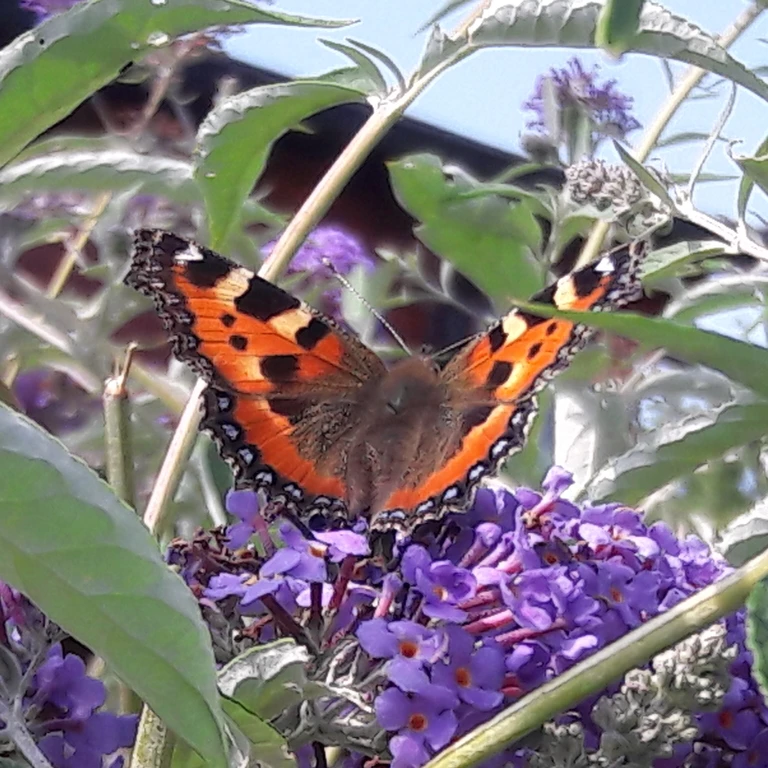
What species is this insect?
Aglais urticae
